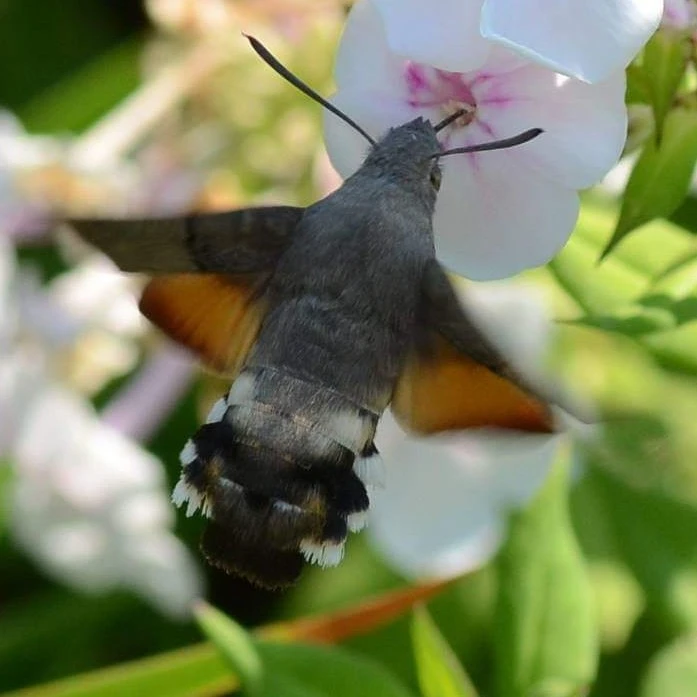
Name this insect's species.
Macroglossum stellatarum
